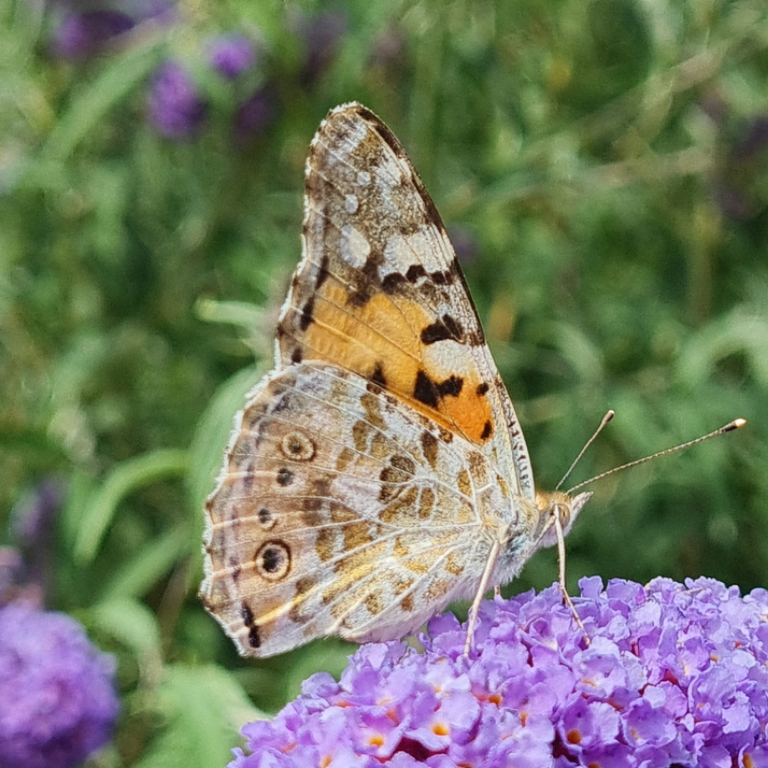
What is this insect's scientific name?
Vanessa cardui
